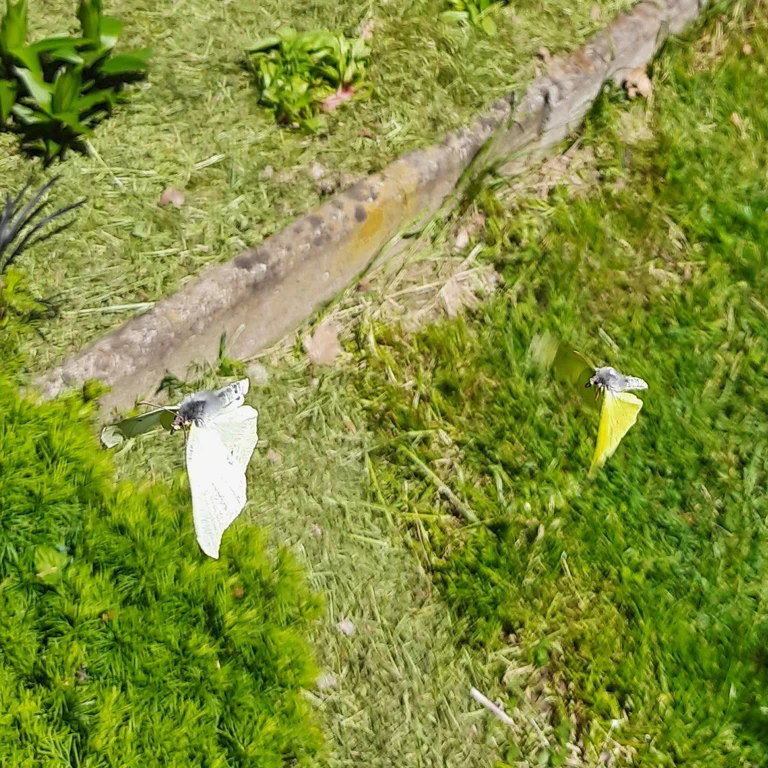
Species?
Gonepteryx rhamni
